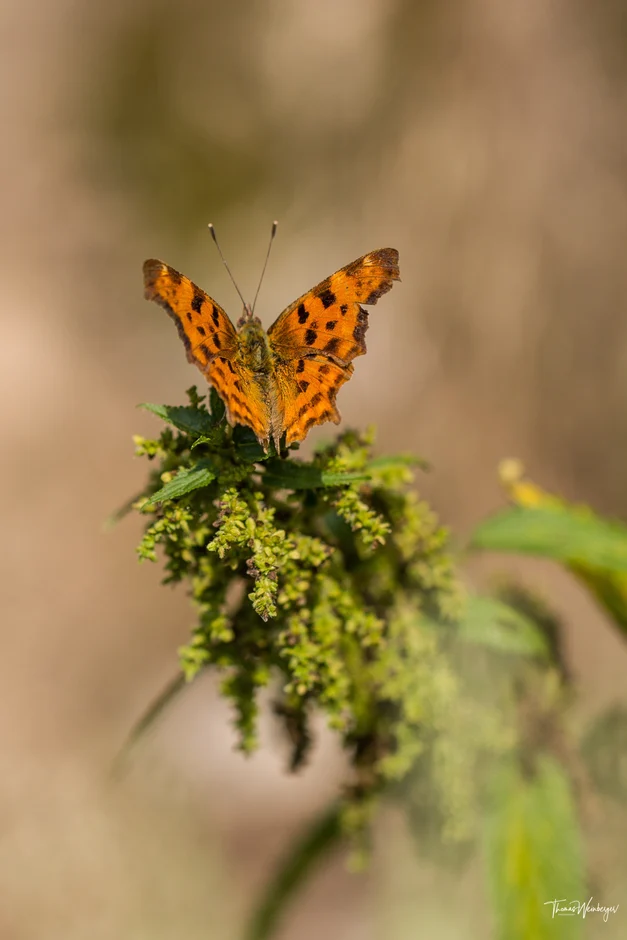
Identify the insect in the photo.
Polygonia c-album
